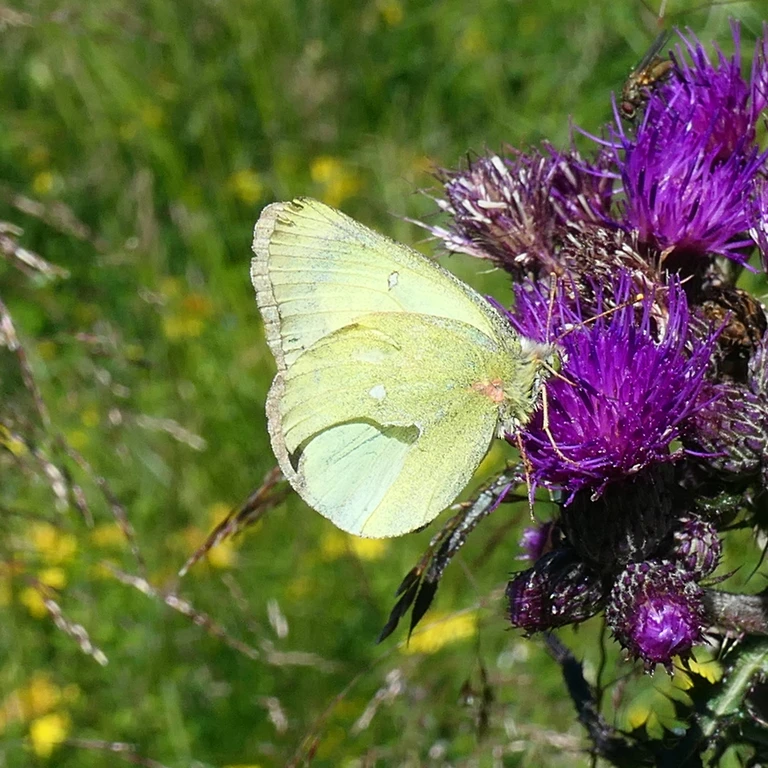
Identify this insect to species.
Colias palaeno
